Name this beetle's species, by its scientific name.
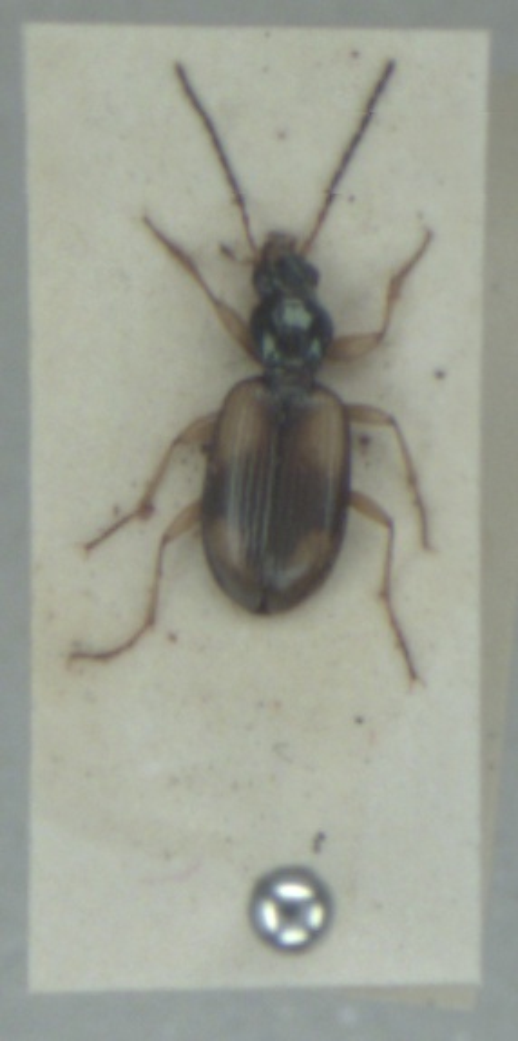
Bembidion fluviatile
